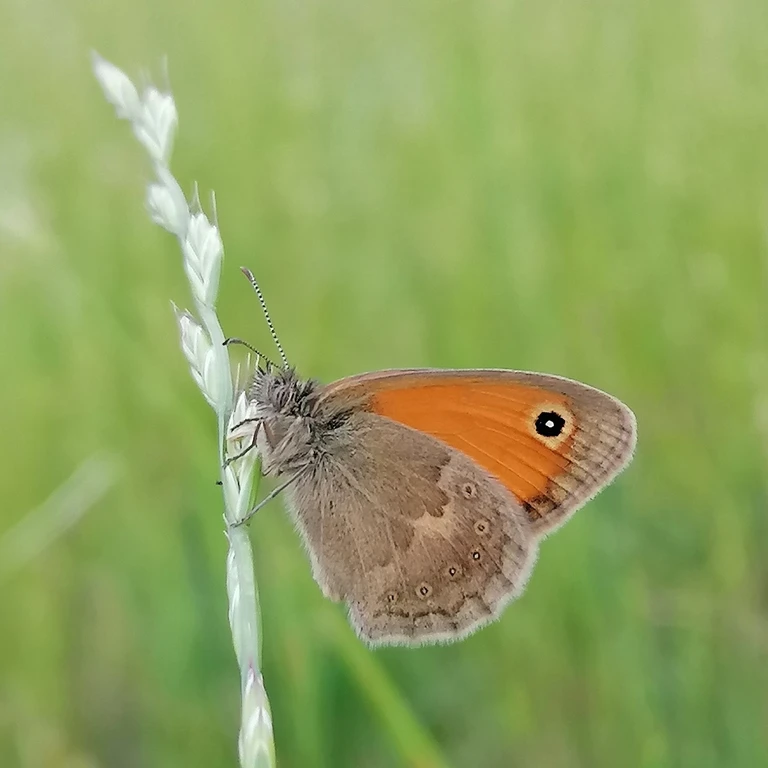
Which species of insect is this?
Coenonympha pamphilus
